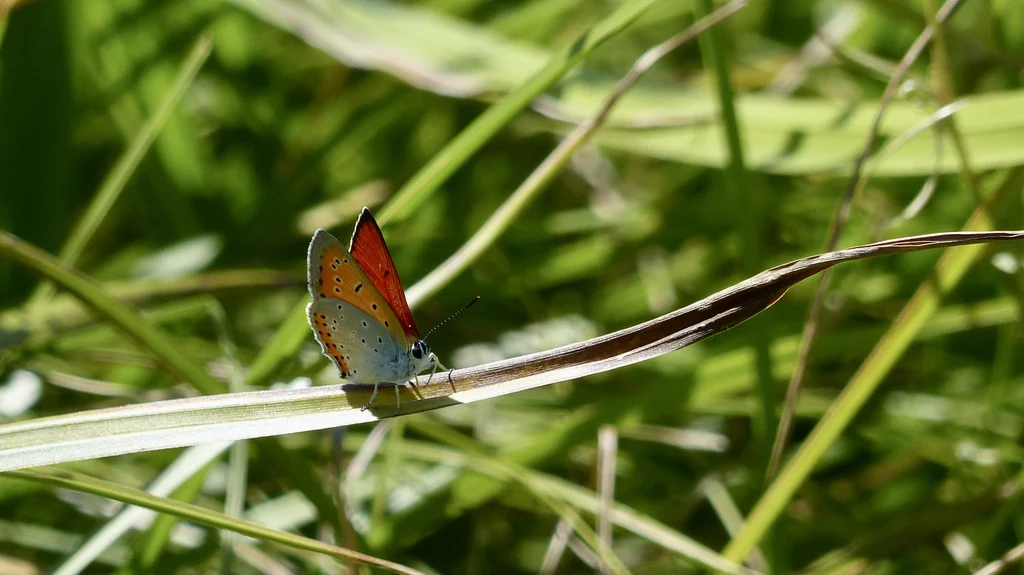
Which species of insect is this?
Lycaena dispar
